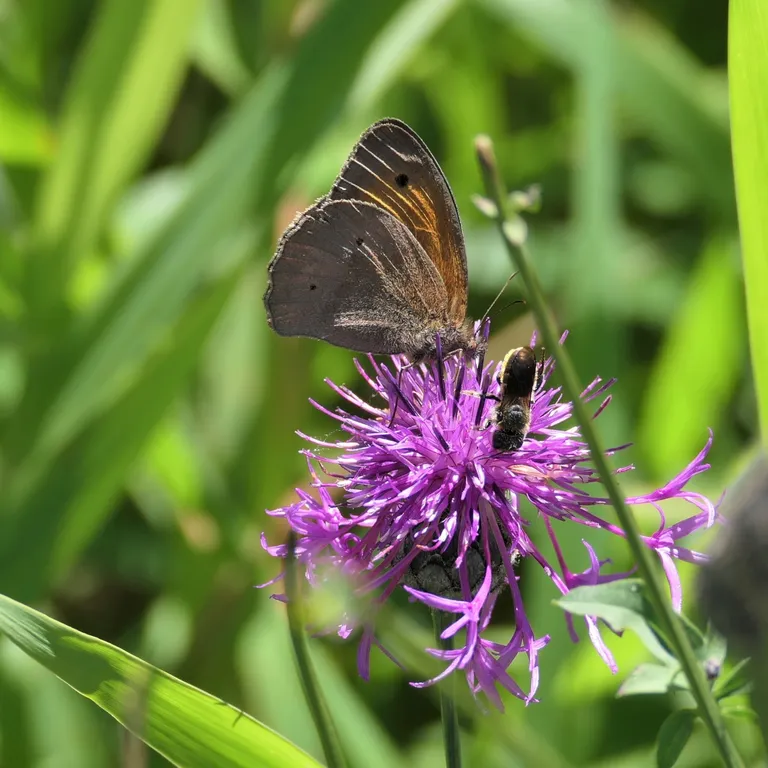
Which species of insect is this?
Maniola jurtina
